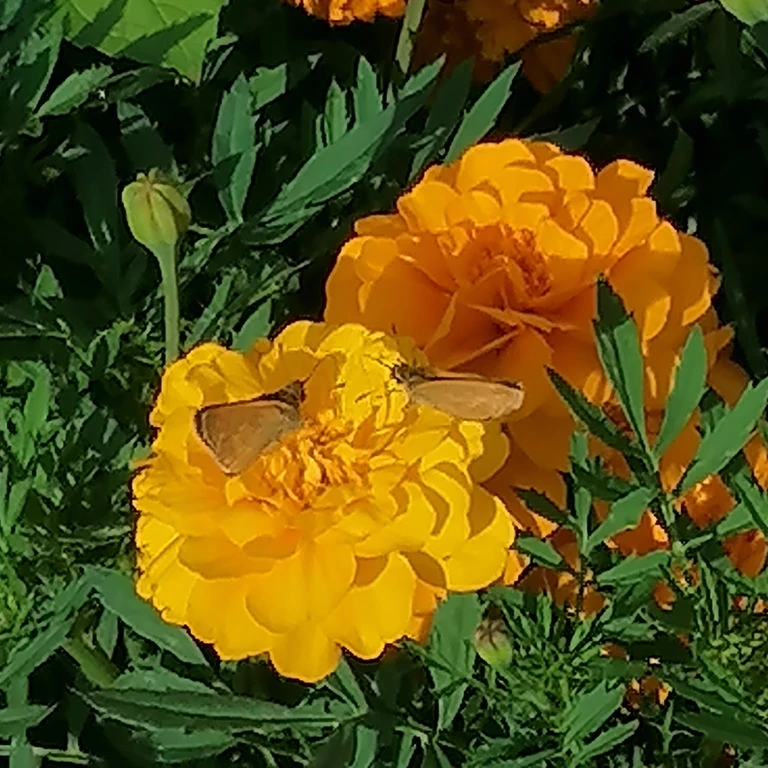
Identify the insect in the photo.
Ochlodes sylvanus (also Ochlodes venata)
